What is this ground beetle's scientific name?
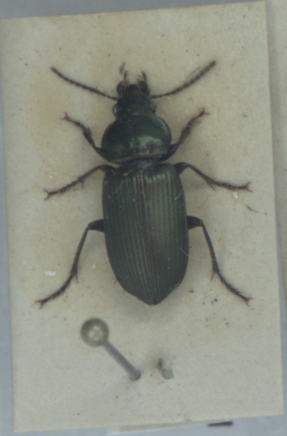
Anisodactylus poeciloides
